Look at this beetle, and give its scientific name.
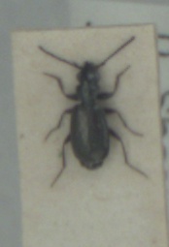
Syntomus foveatus
